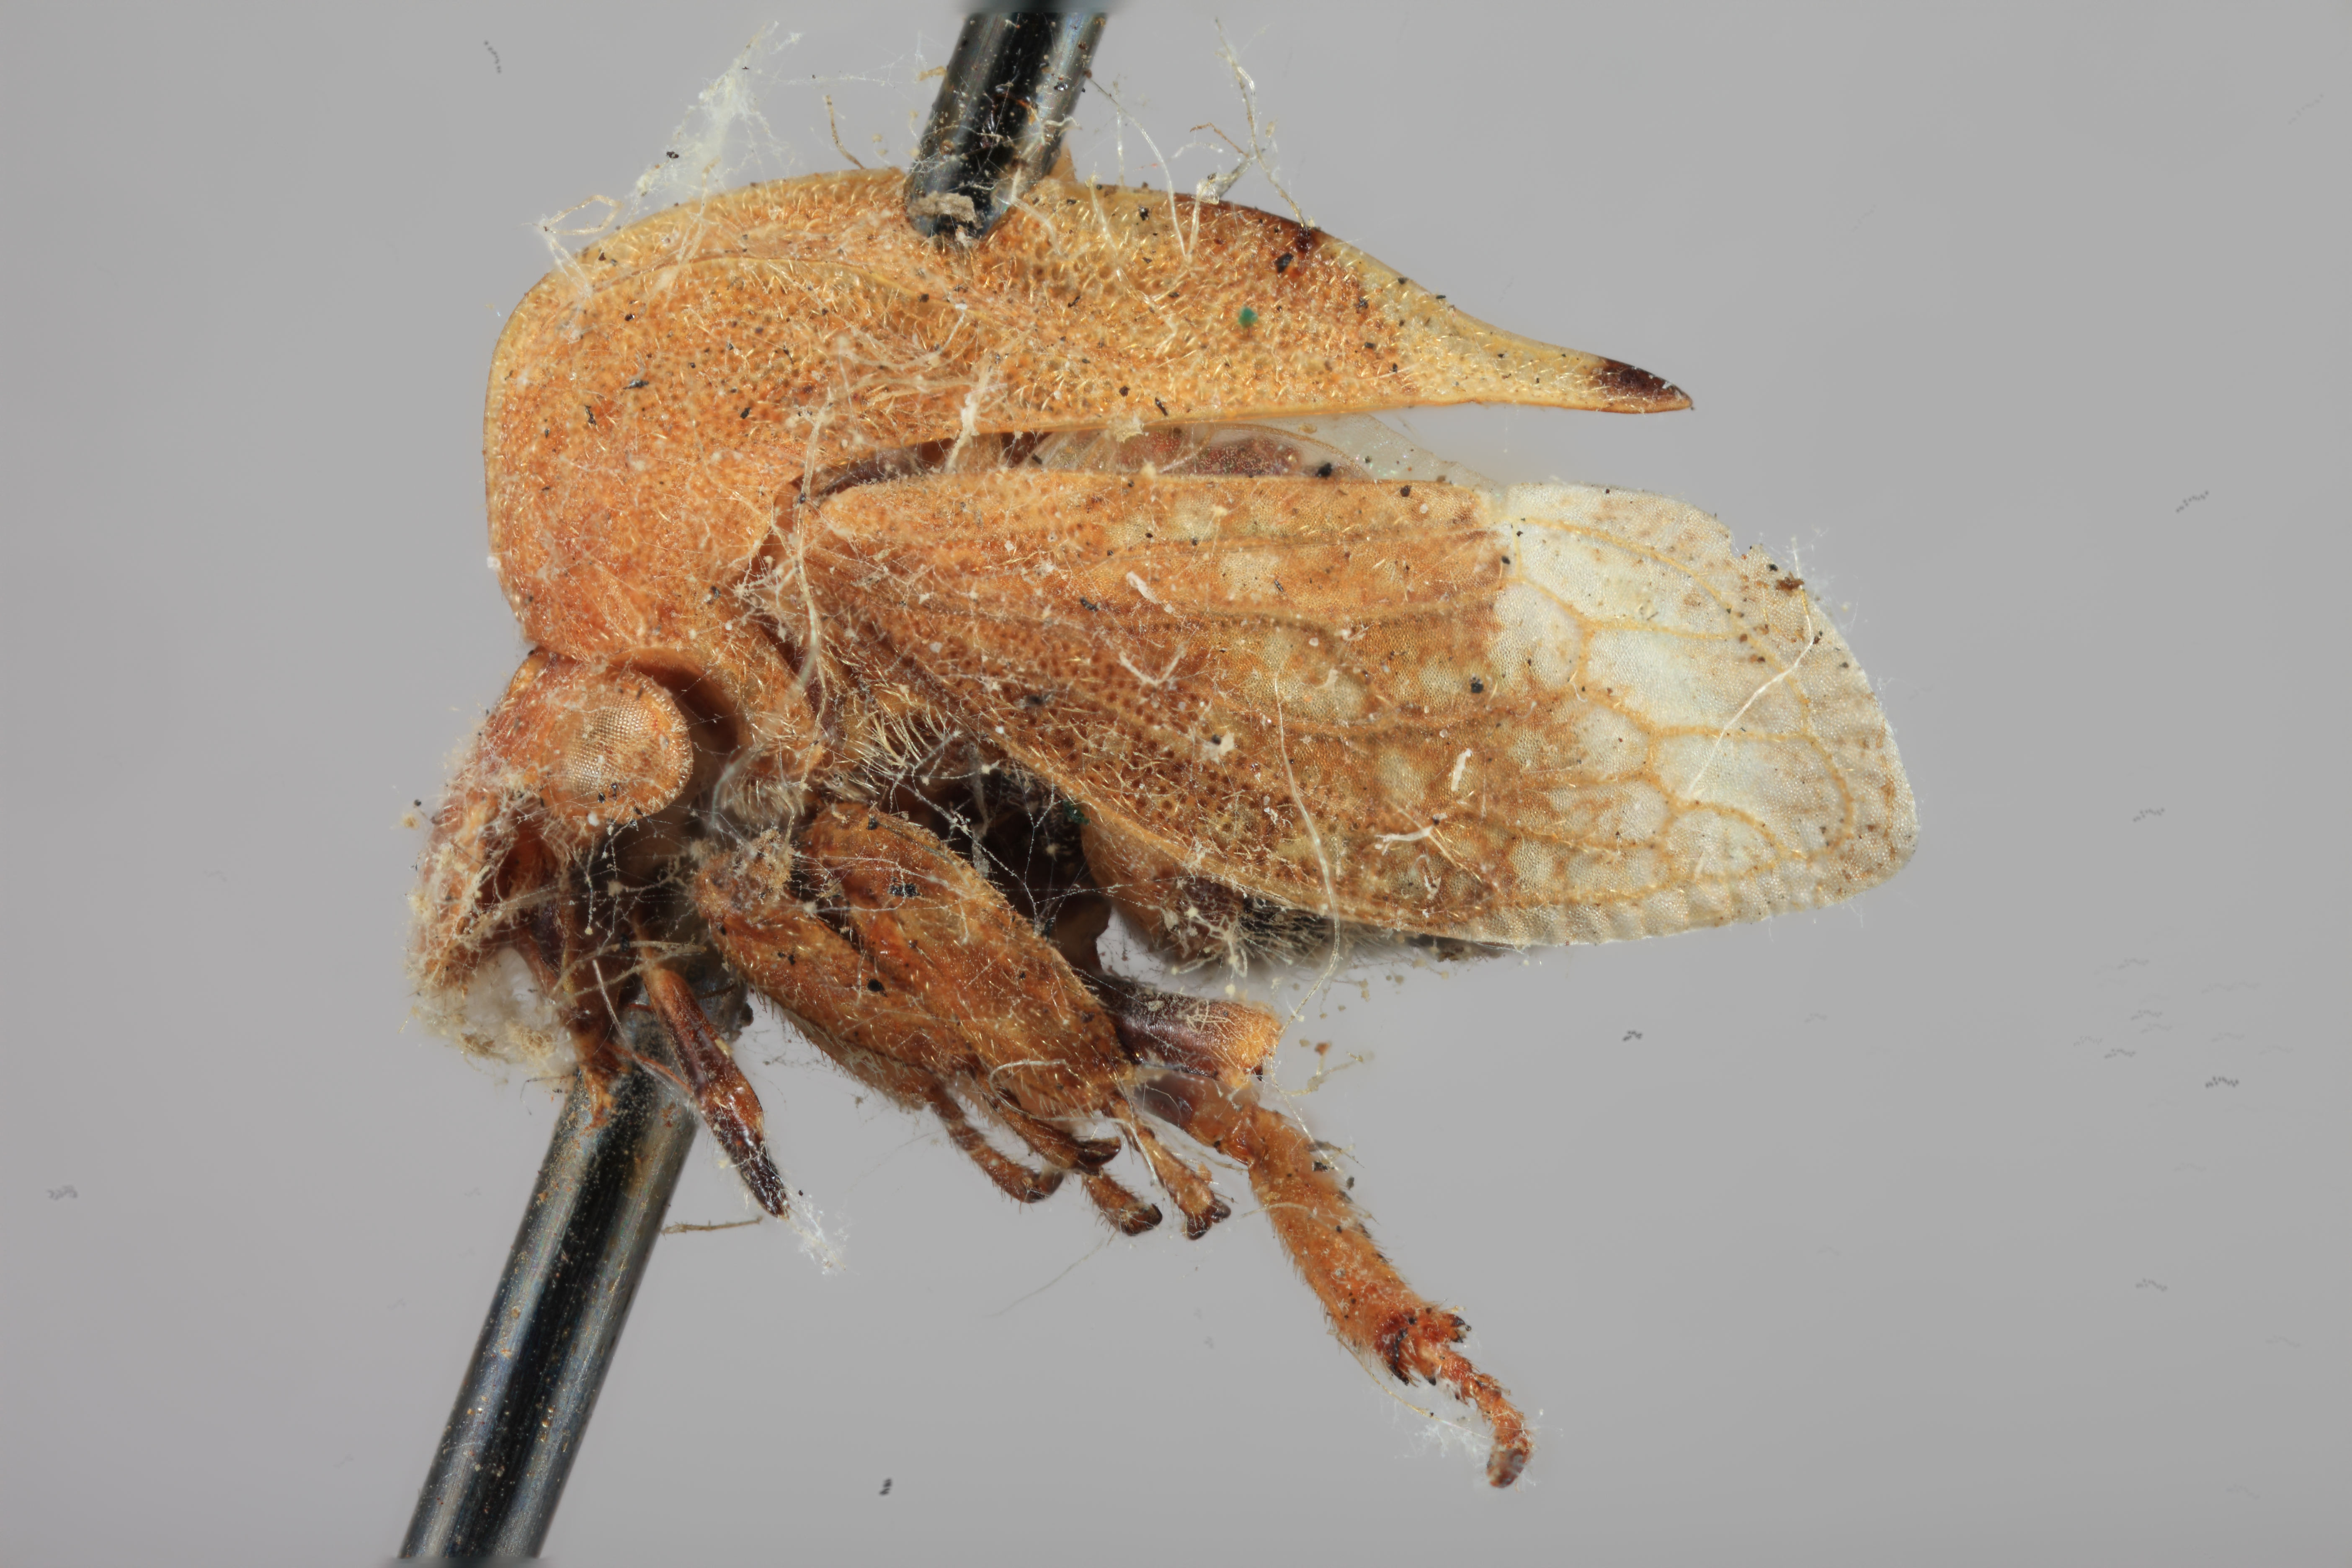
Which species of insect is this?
Tropidoscyta ferruginipennis
